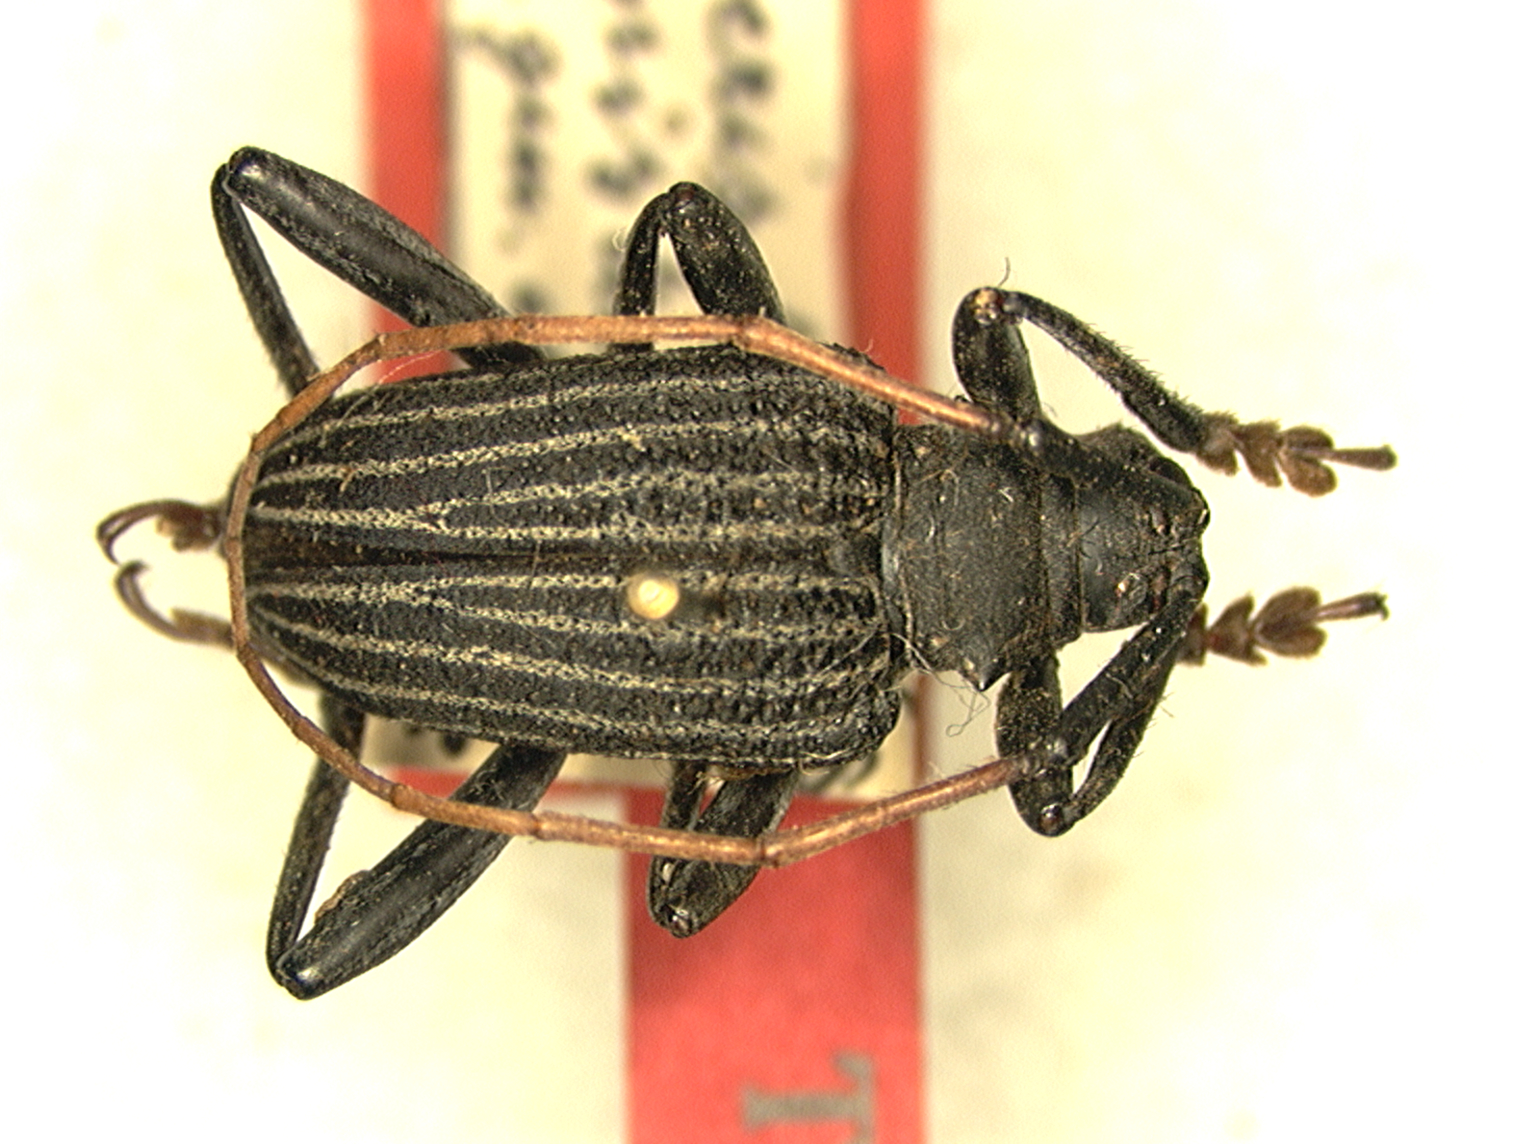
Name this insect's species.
Cyrtocris fulvicornis
